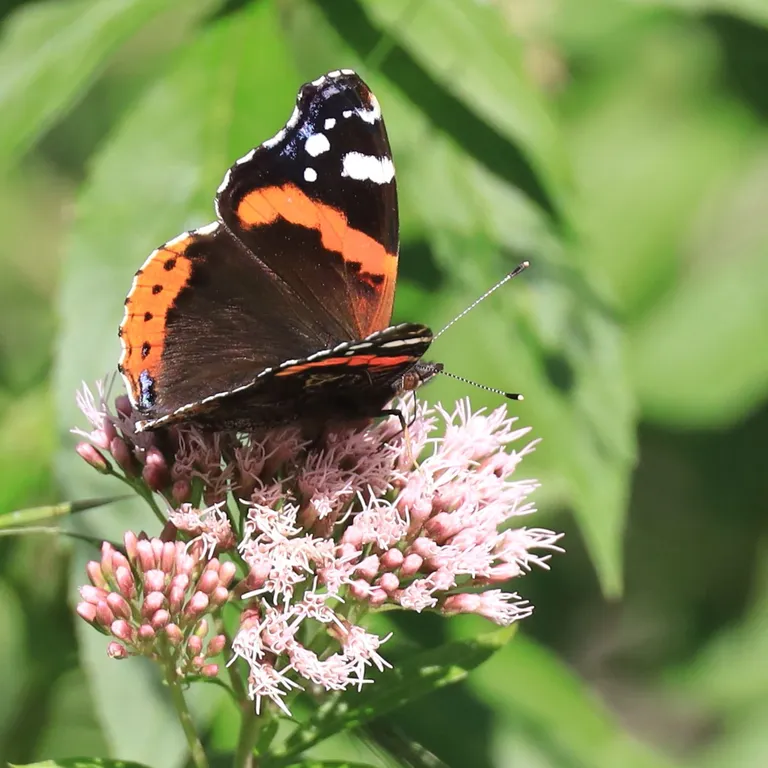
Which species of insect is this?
Vanessa atalanta
